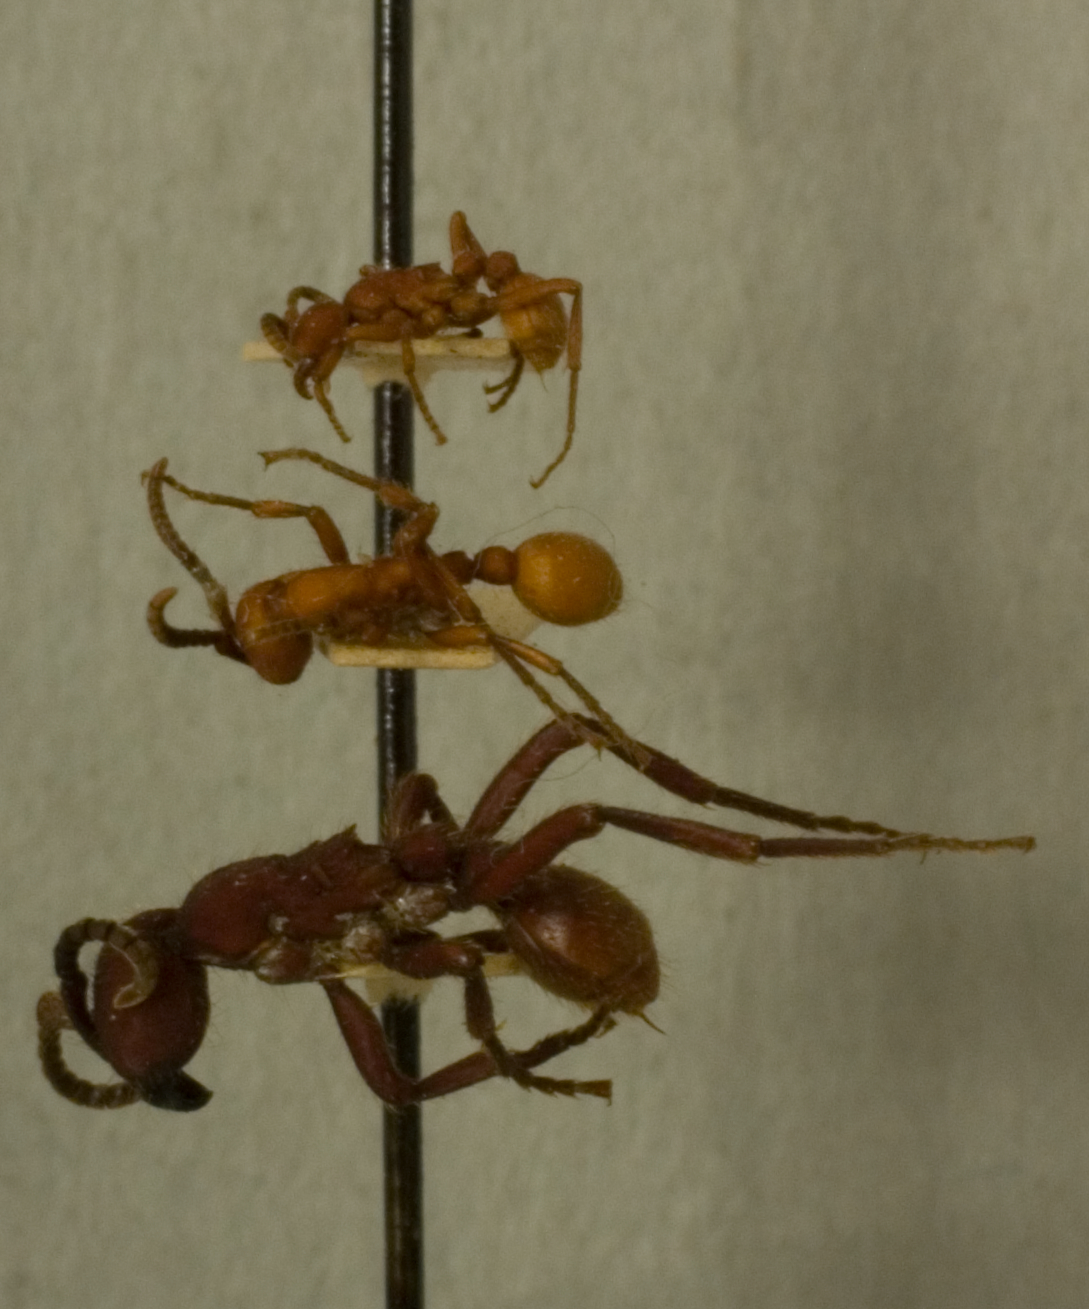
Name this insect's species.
Eciton crassicorne
